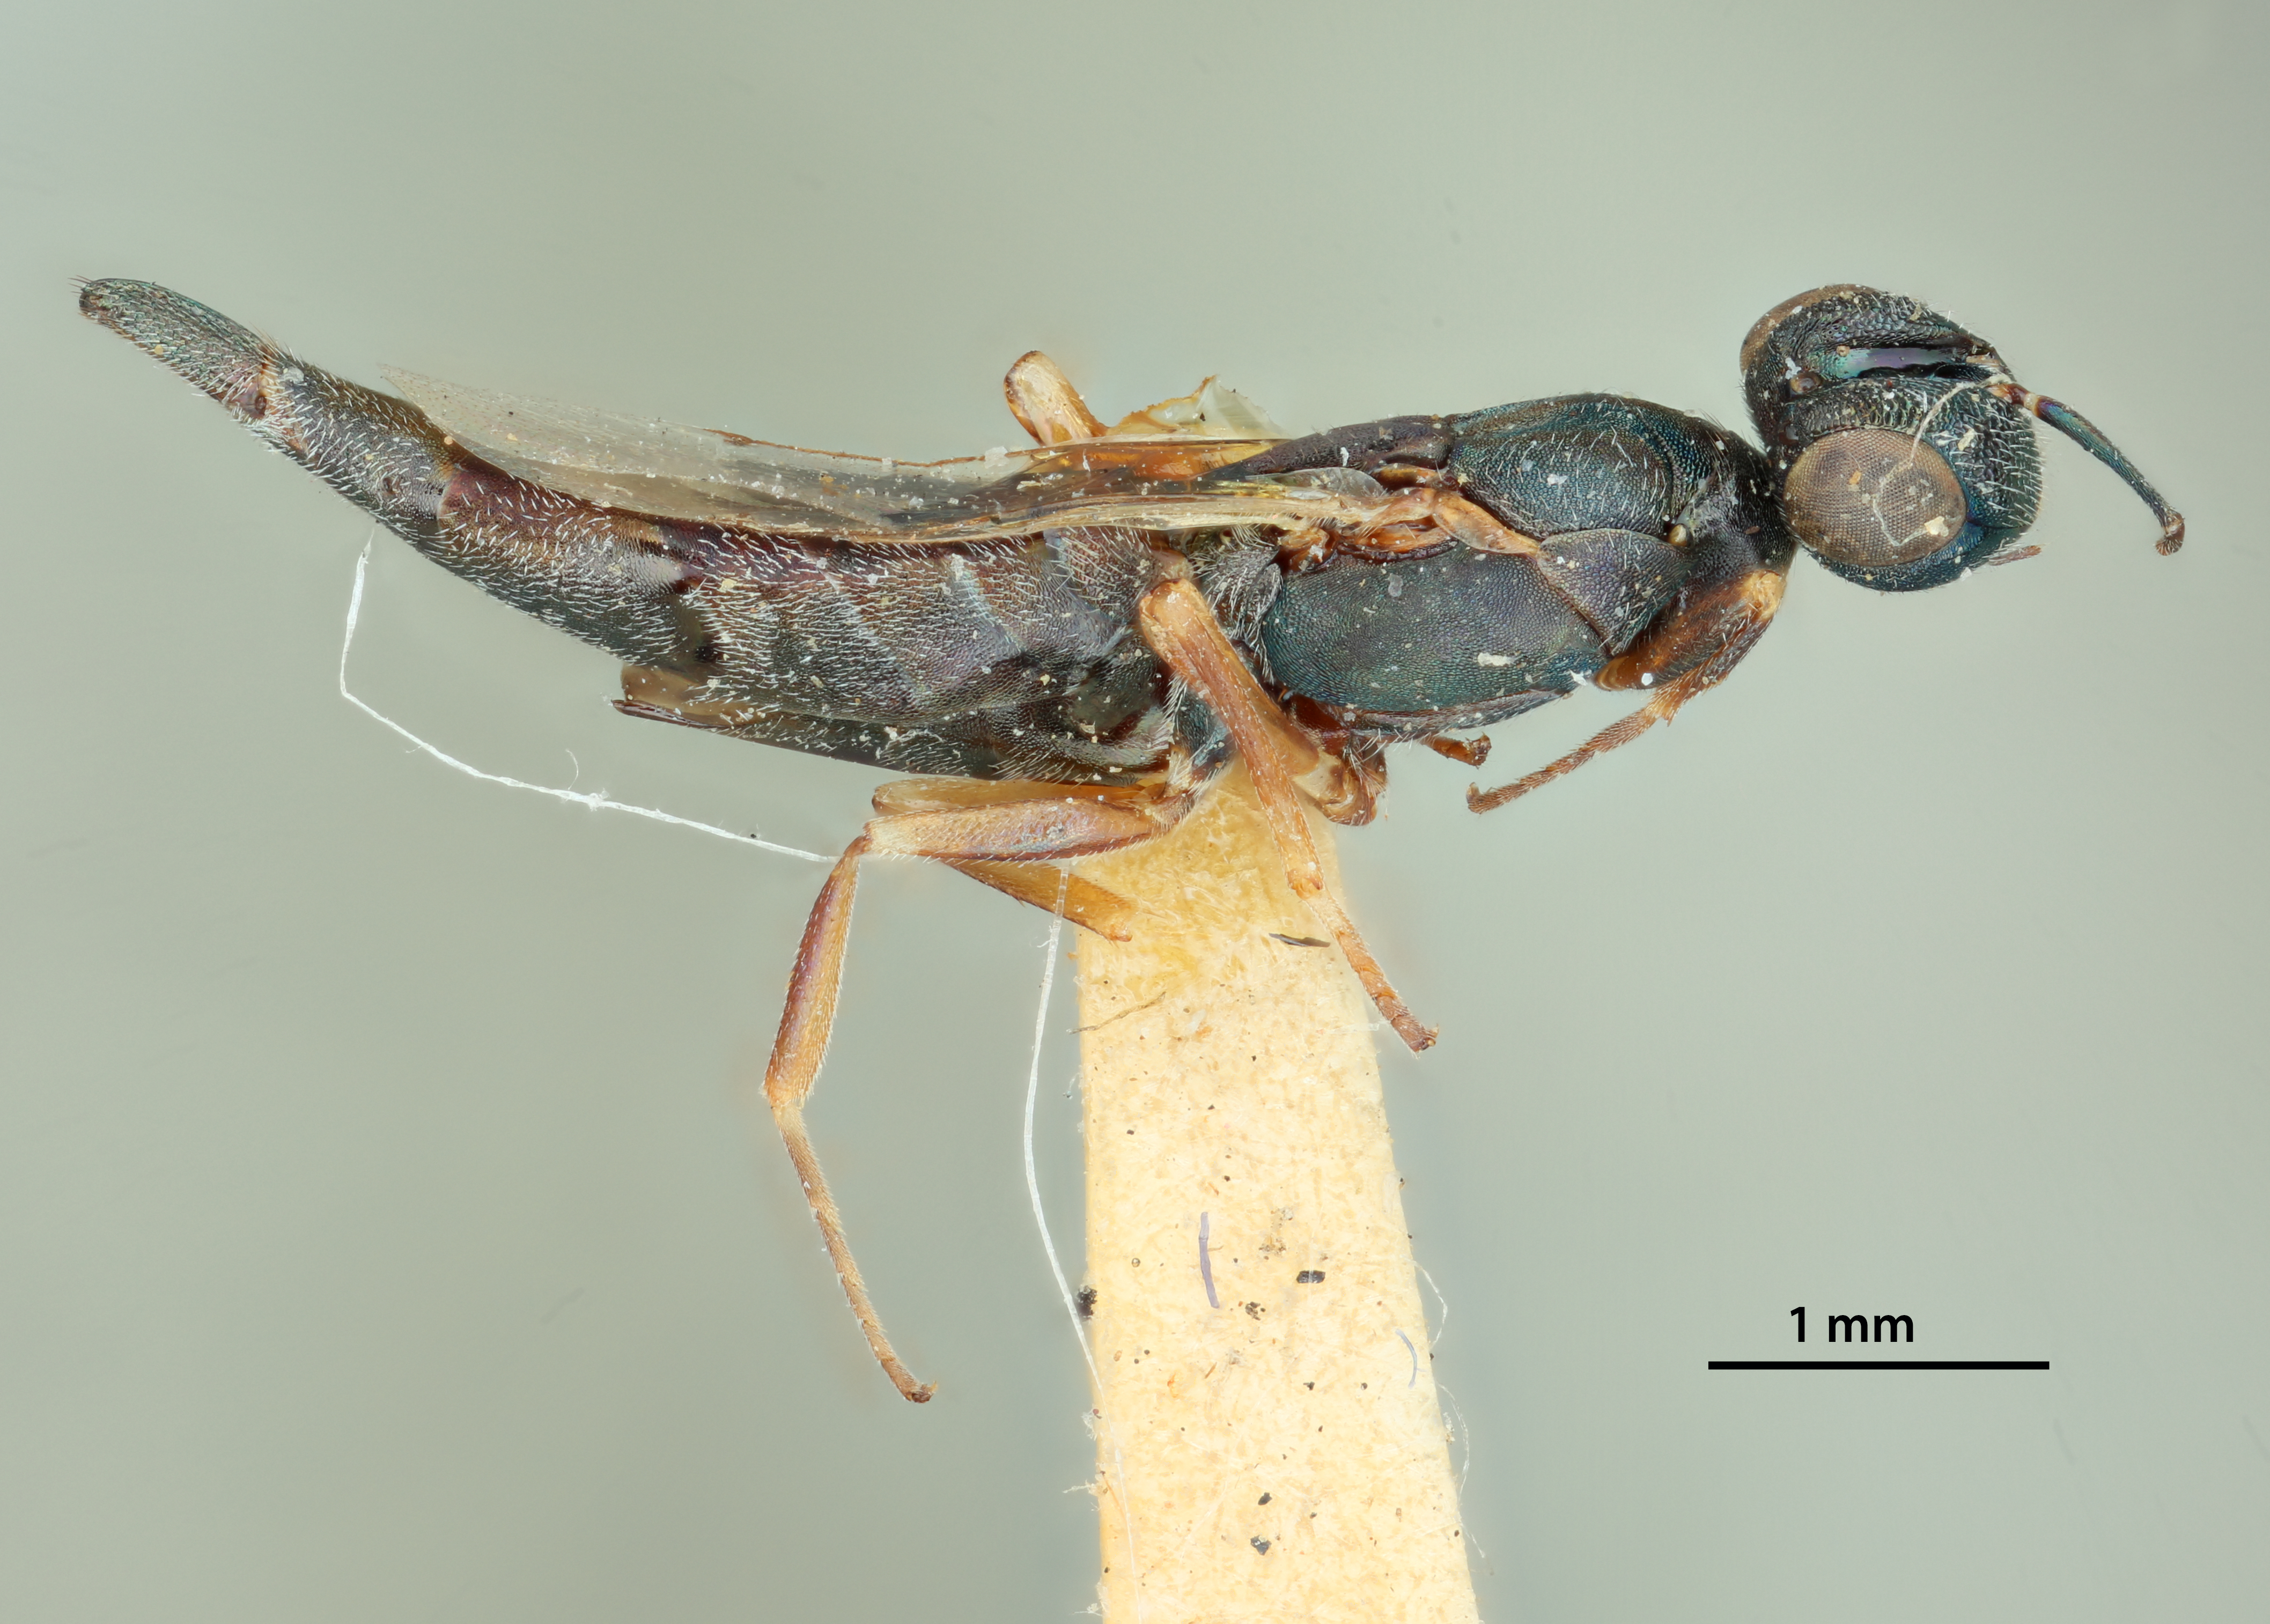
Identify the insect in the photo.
Ratzeburgia hyalinipennis
